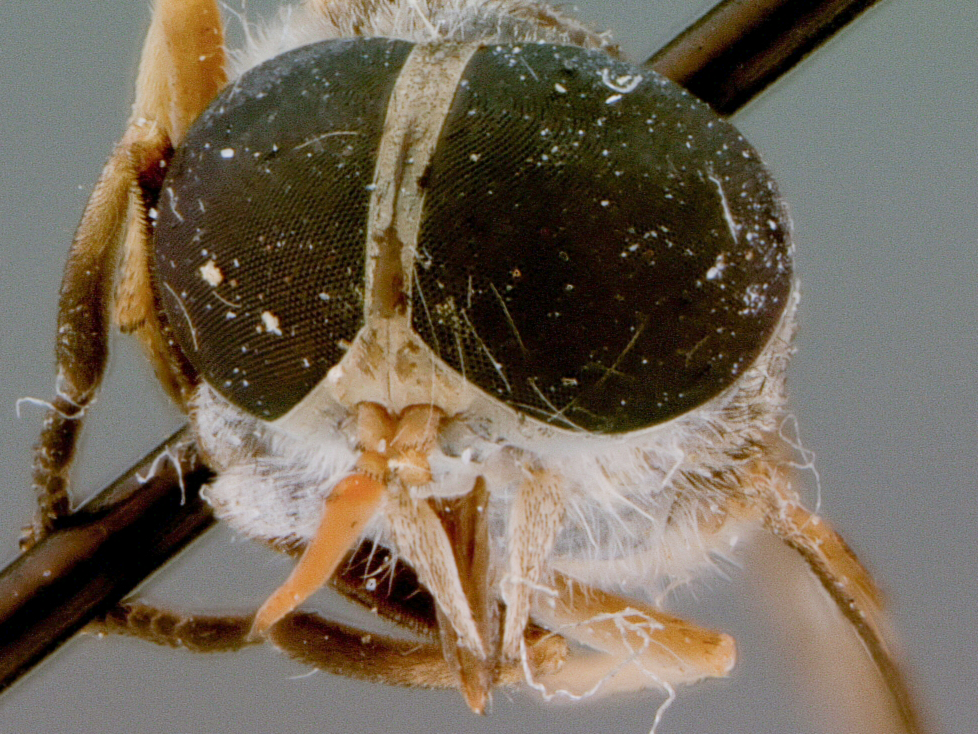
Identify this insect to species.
Tabanus cambodianus
